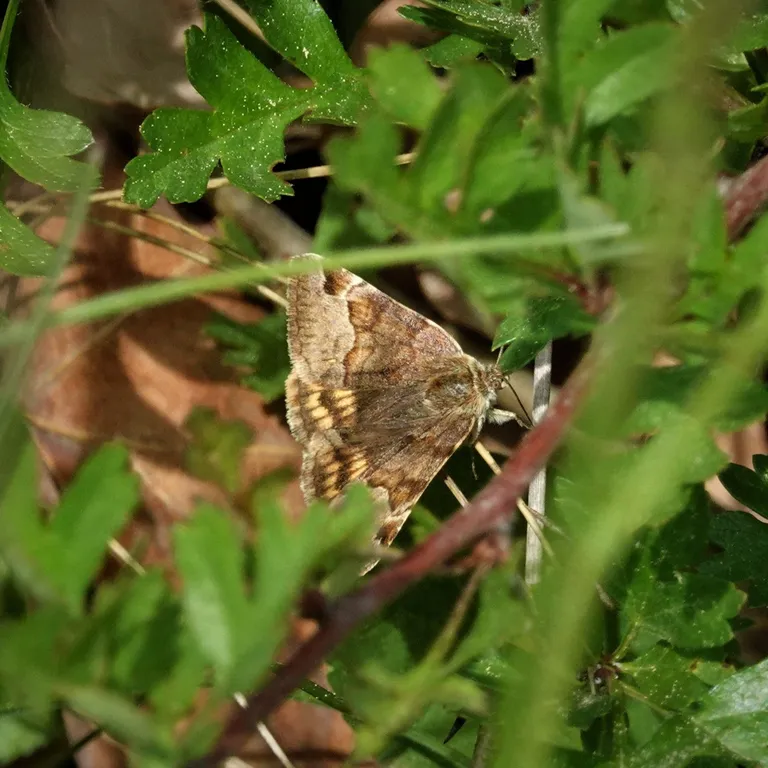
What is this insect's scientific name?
Euclidia glyphica
